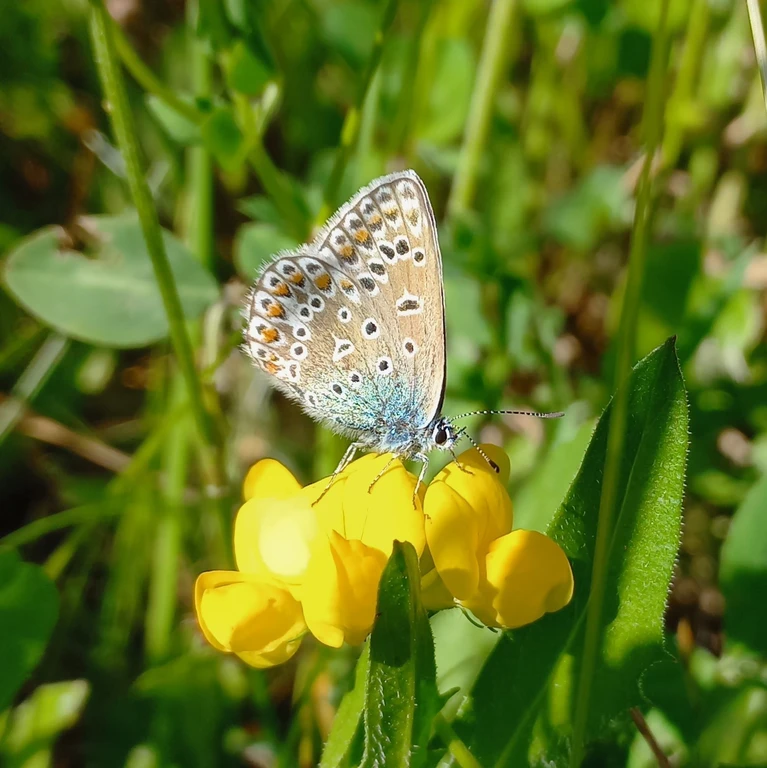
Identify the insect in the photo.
Polyommatus icarus
